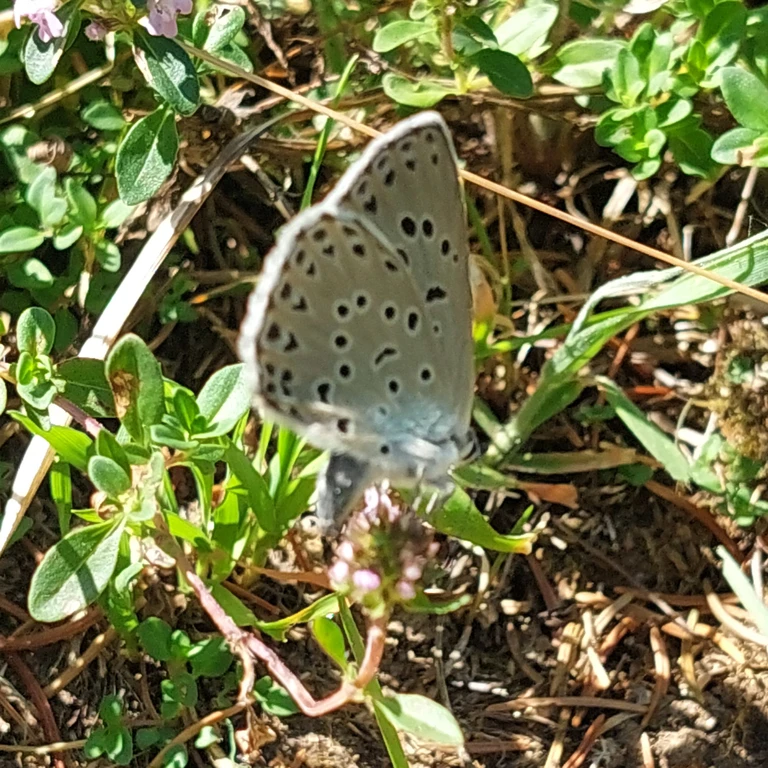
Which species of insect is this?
Phengaris arion (also Maculinea arion)
